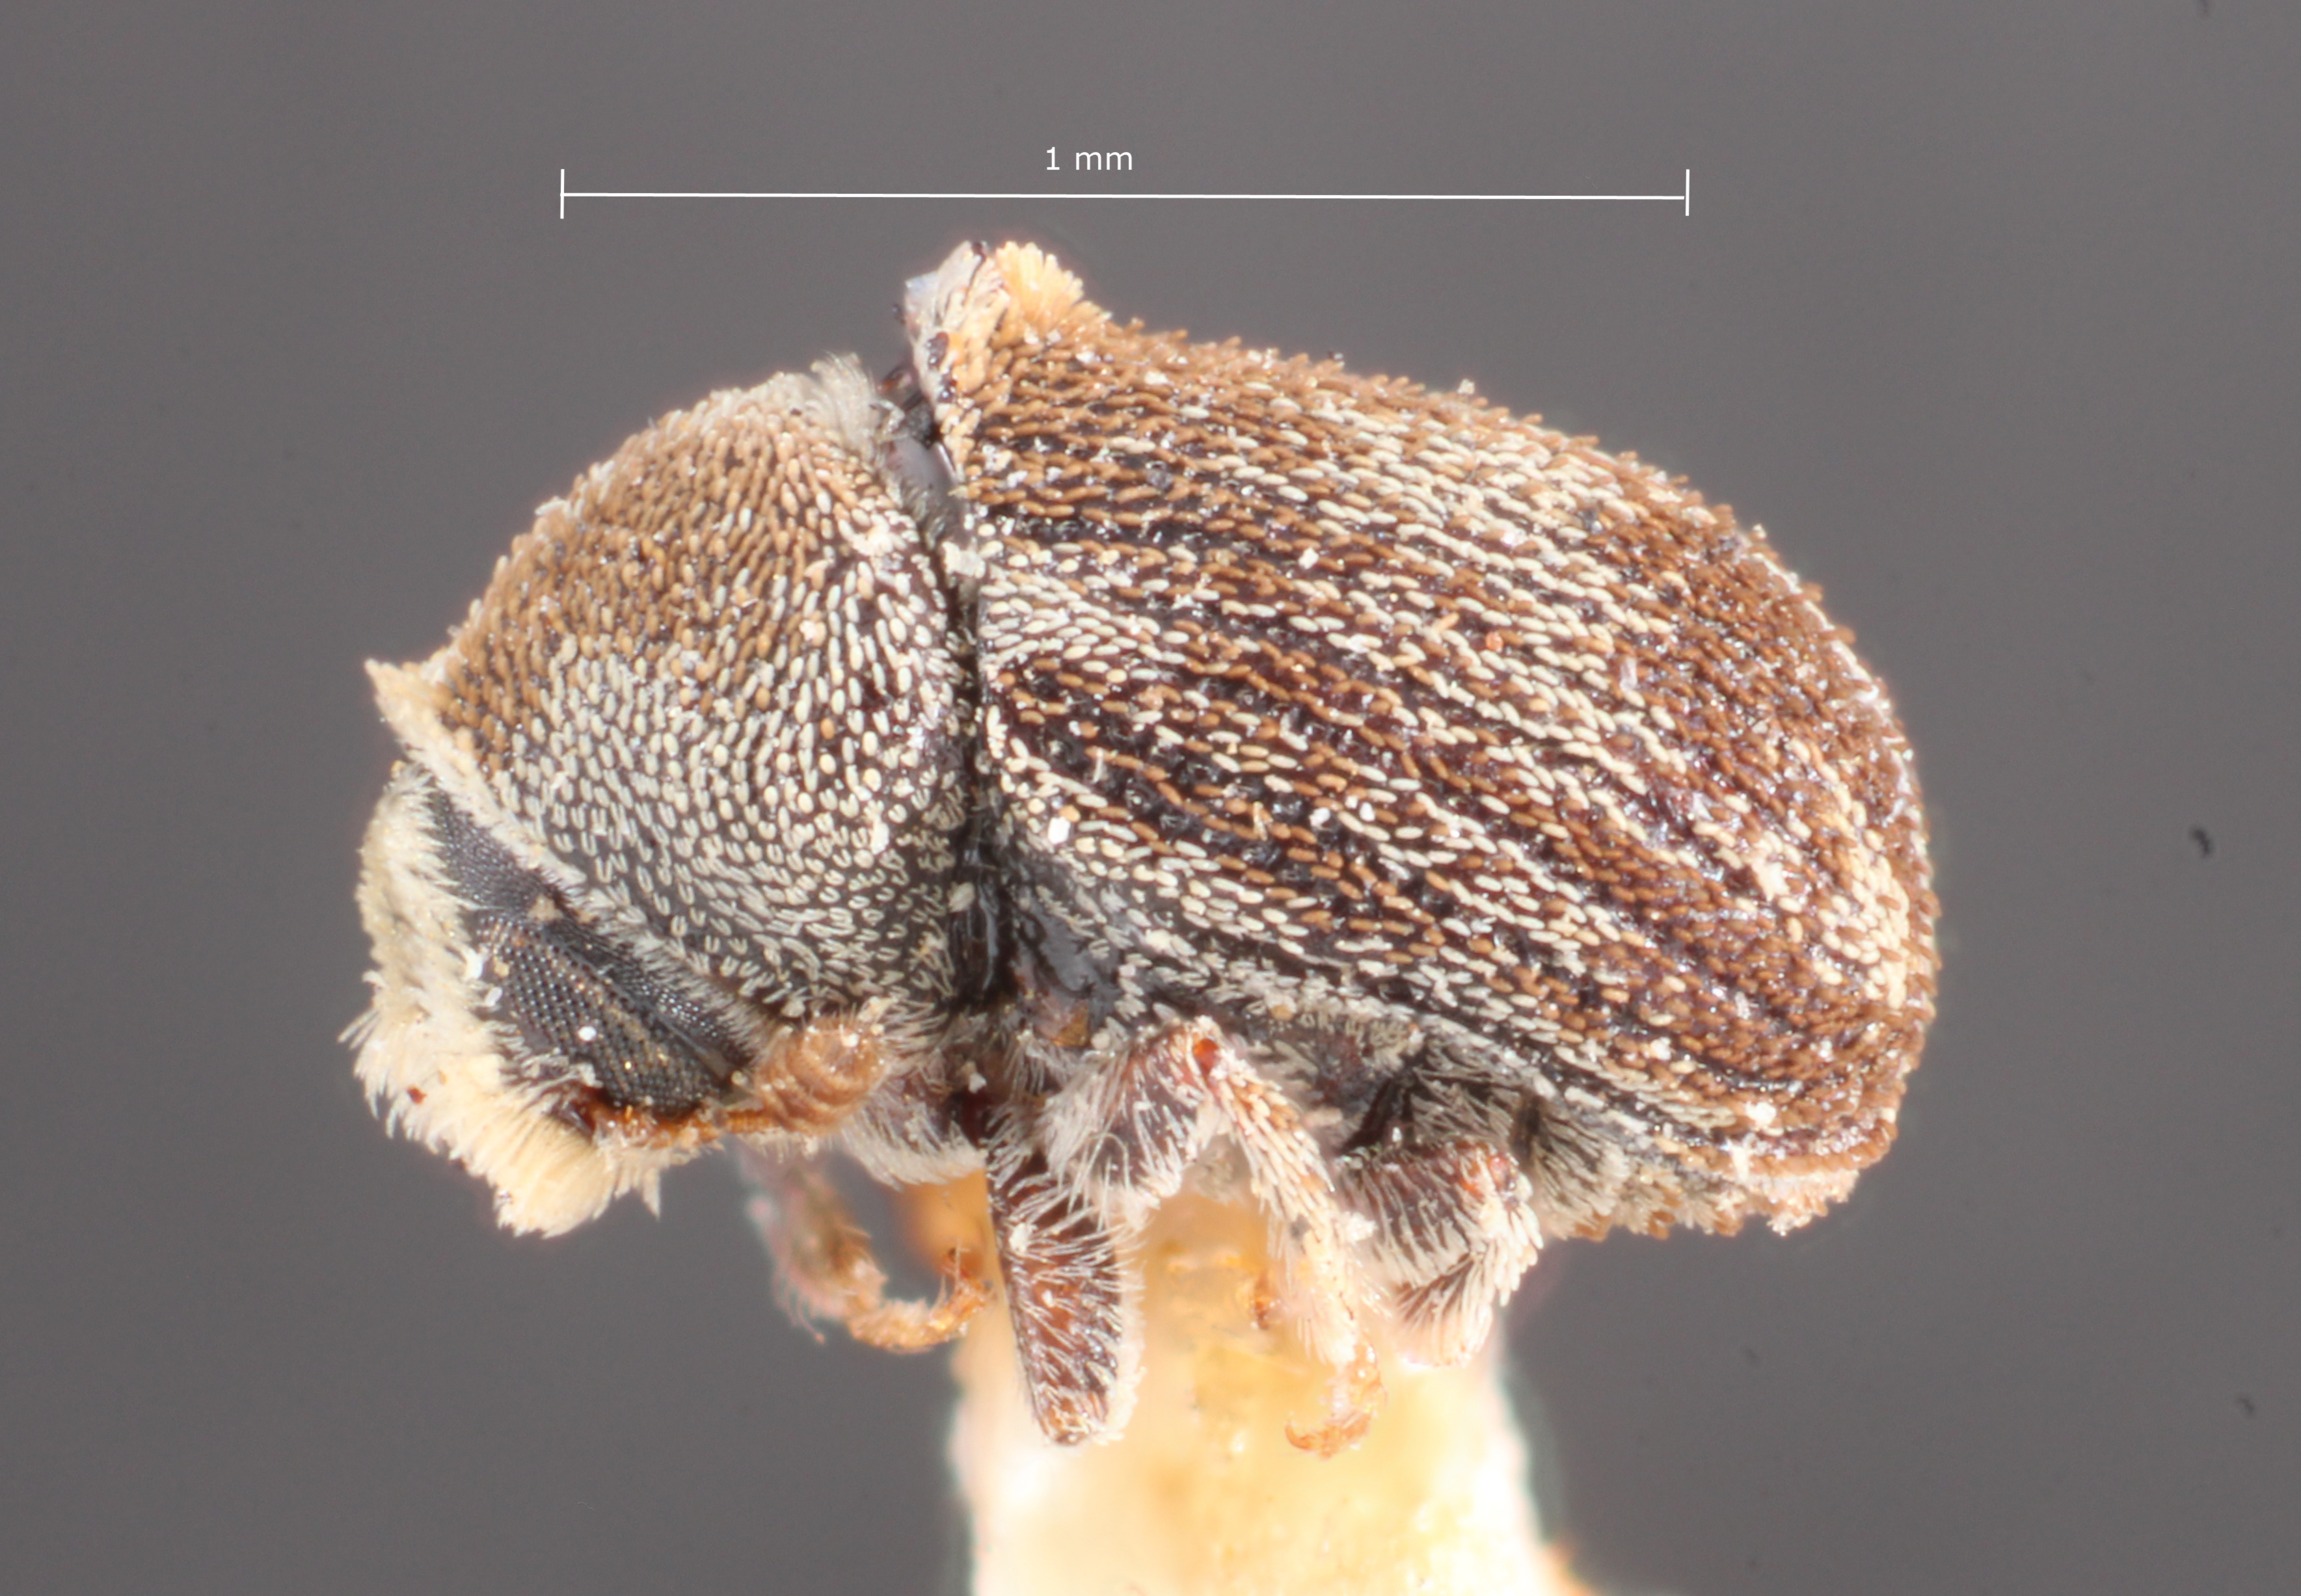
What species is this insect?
Renocis fasciatus
